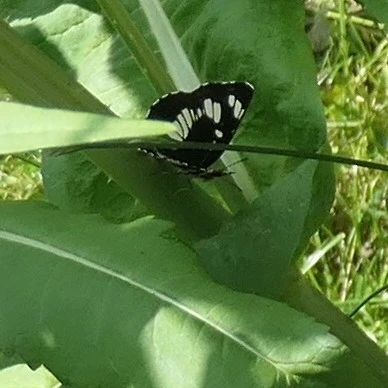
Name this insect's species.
Neptis rivularis
